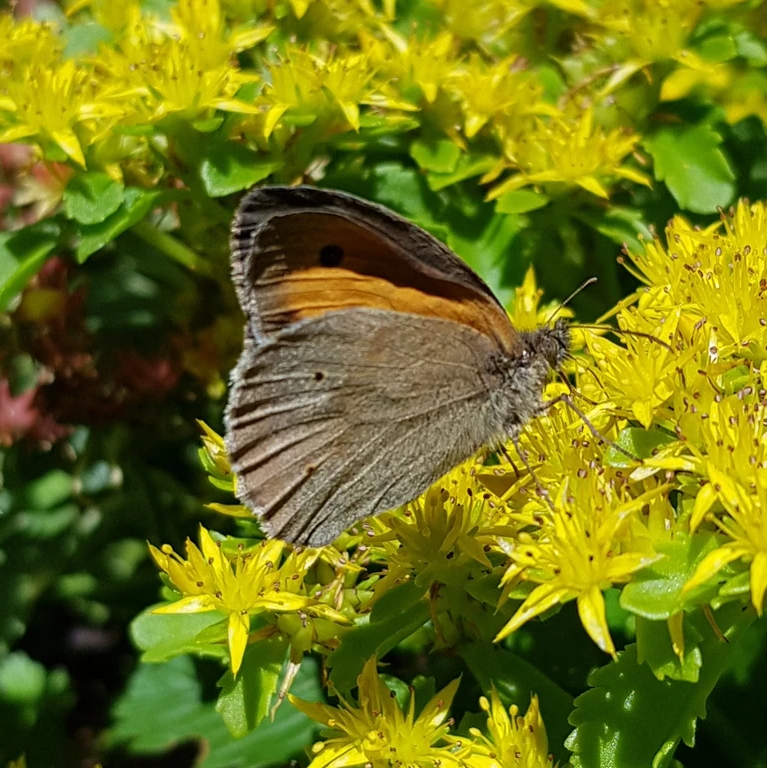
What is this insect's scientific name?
Maniola jurtina
